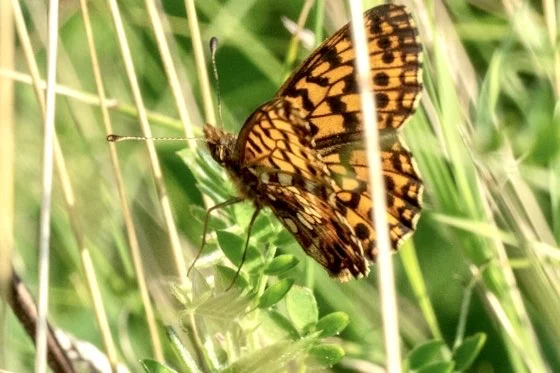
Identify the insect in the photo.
Boloria dia
